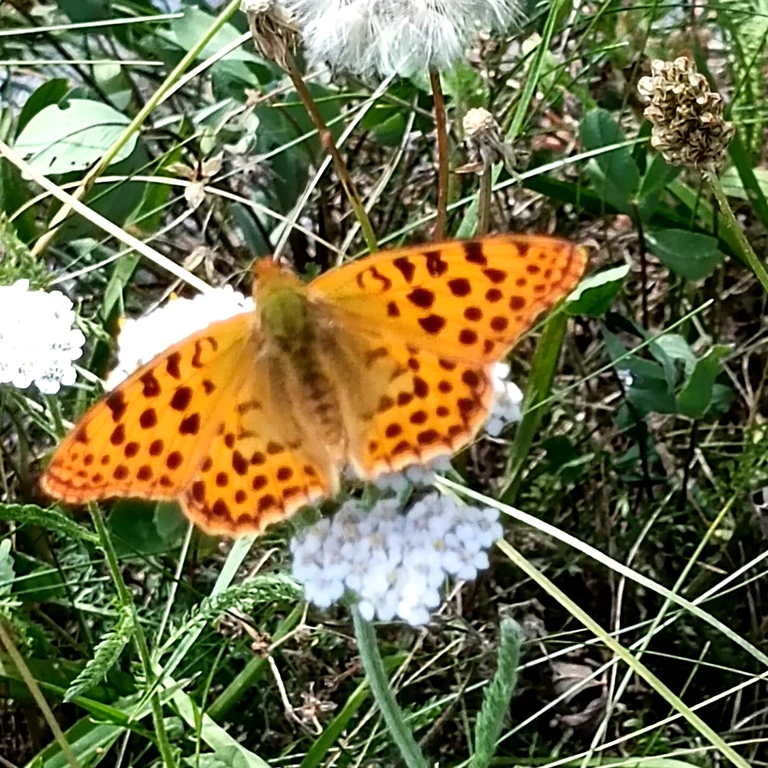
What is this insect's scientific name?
Issoria lathonia
